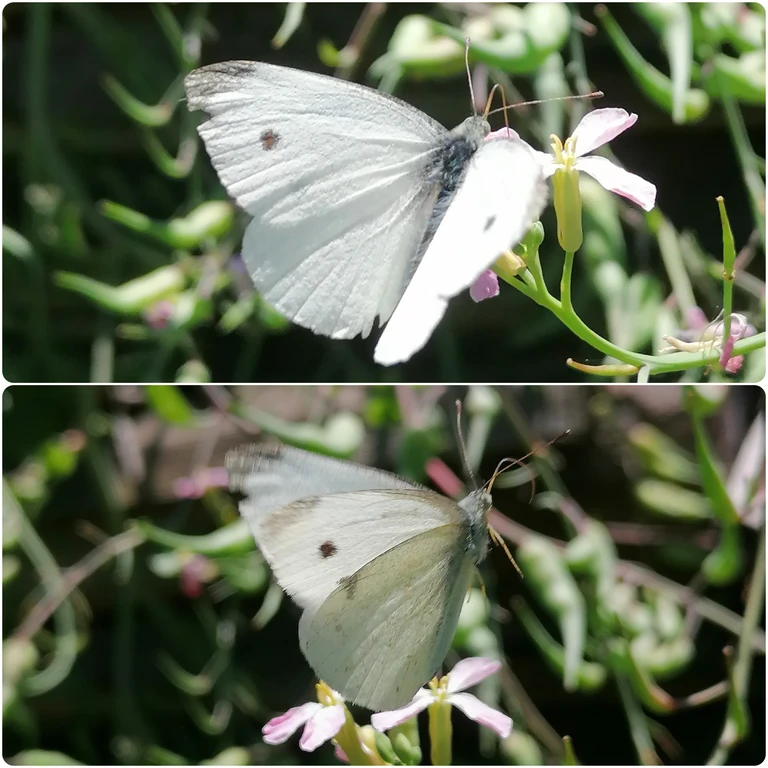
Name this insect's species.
Pieris rapae
